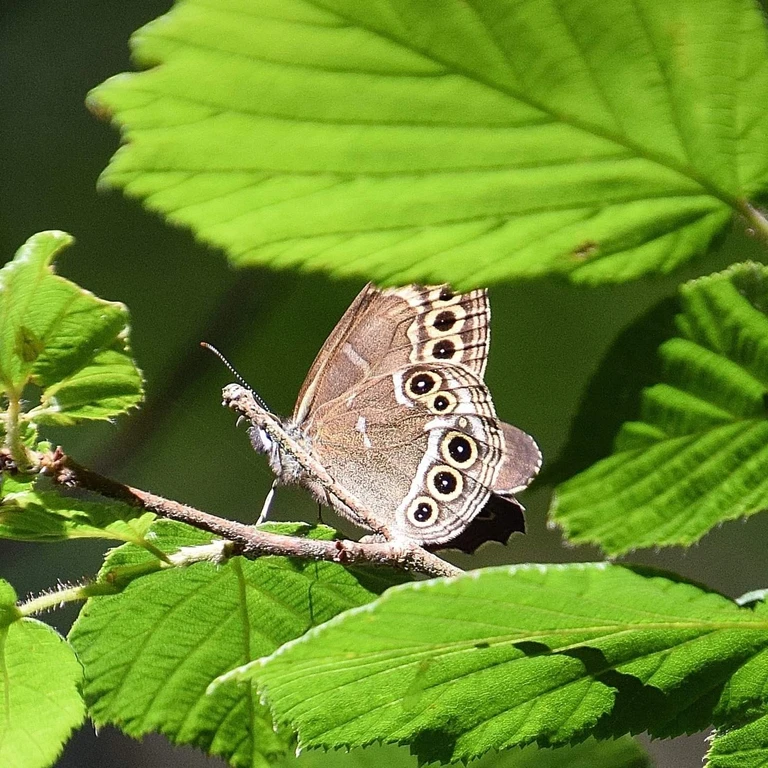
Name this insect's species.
Lopinga achine (also Pararge achine)
